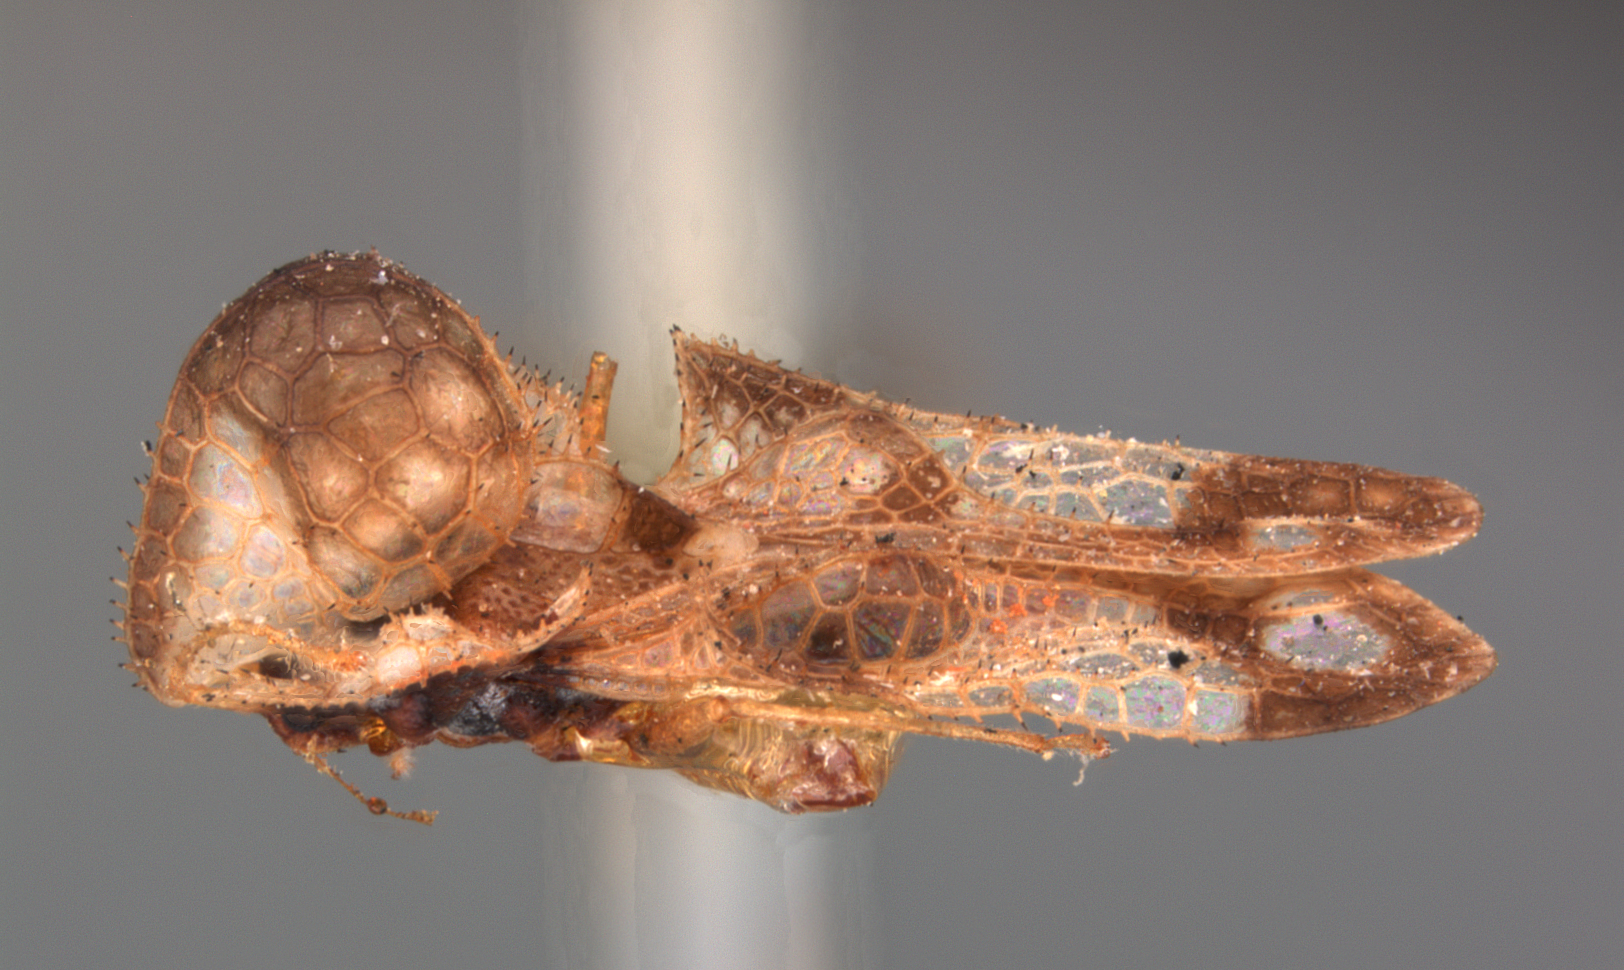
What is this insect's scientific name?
Corythucha associata
